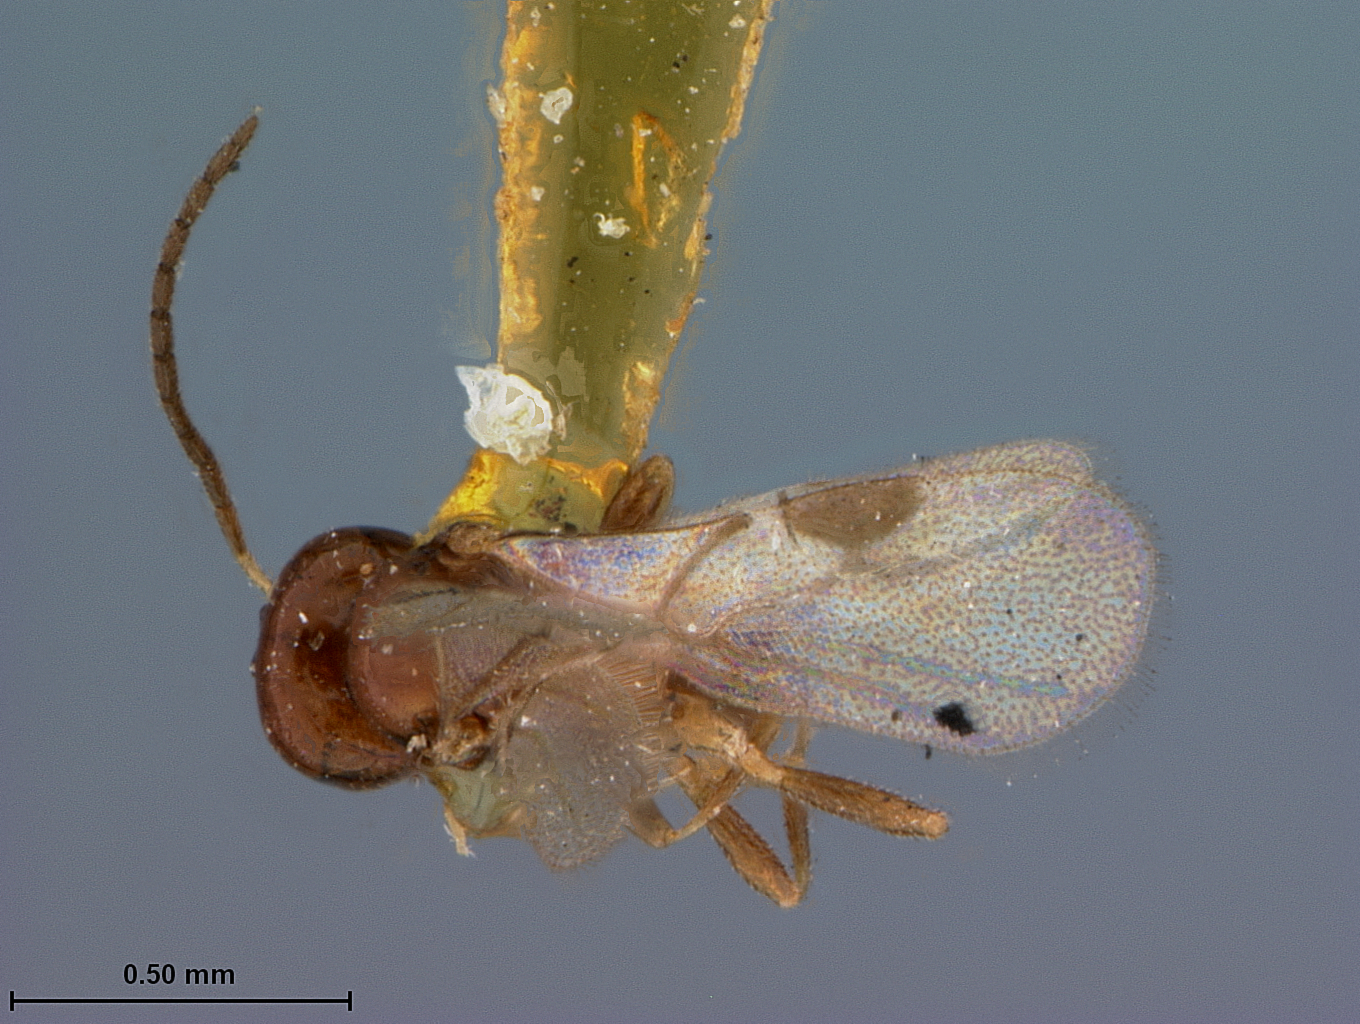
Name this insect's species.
Cosmophorus hypothenemi
